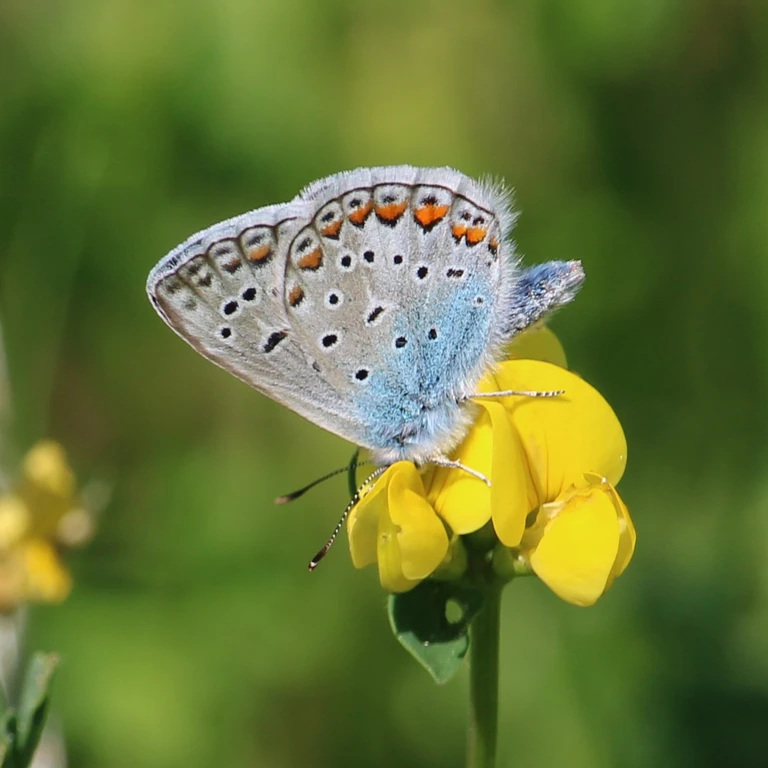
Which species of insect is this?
Polyommatus icarus
